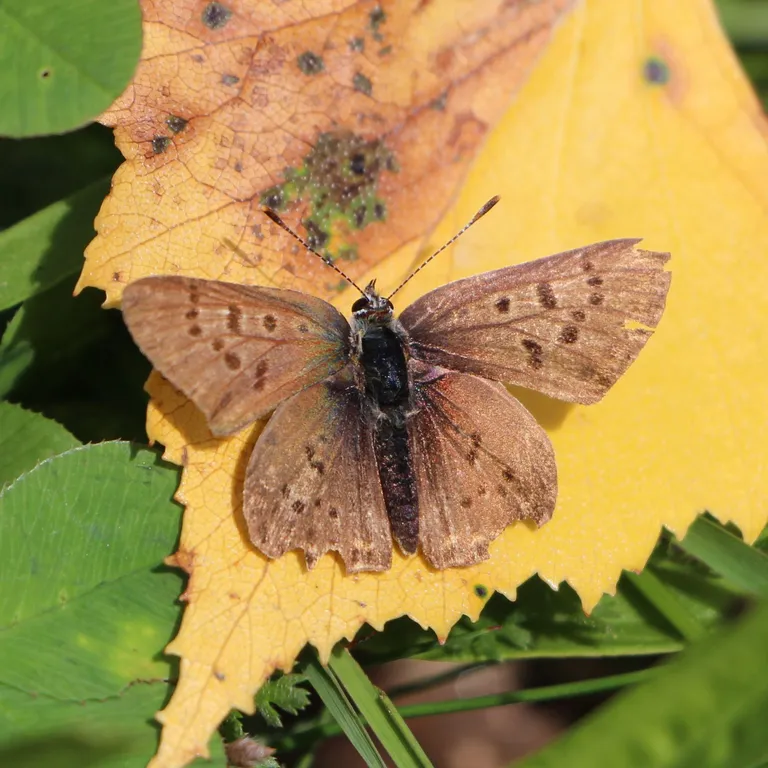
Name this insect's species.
Lycaena tityrus (also Loweia tityrus)
